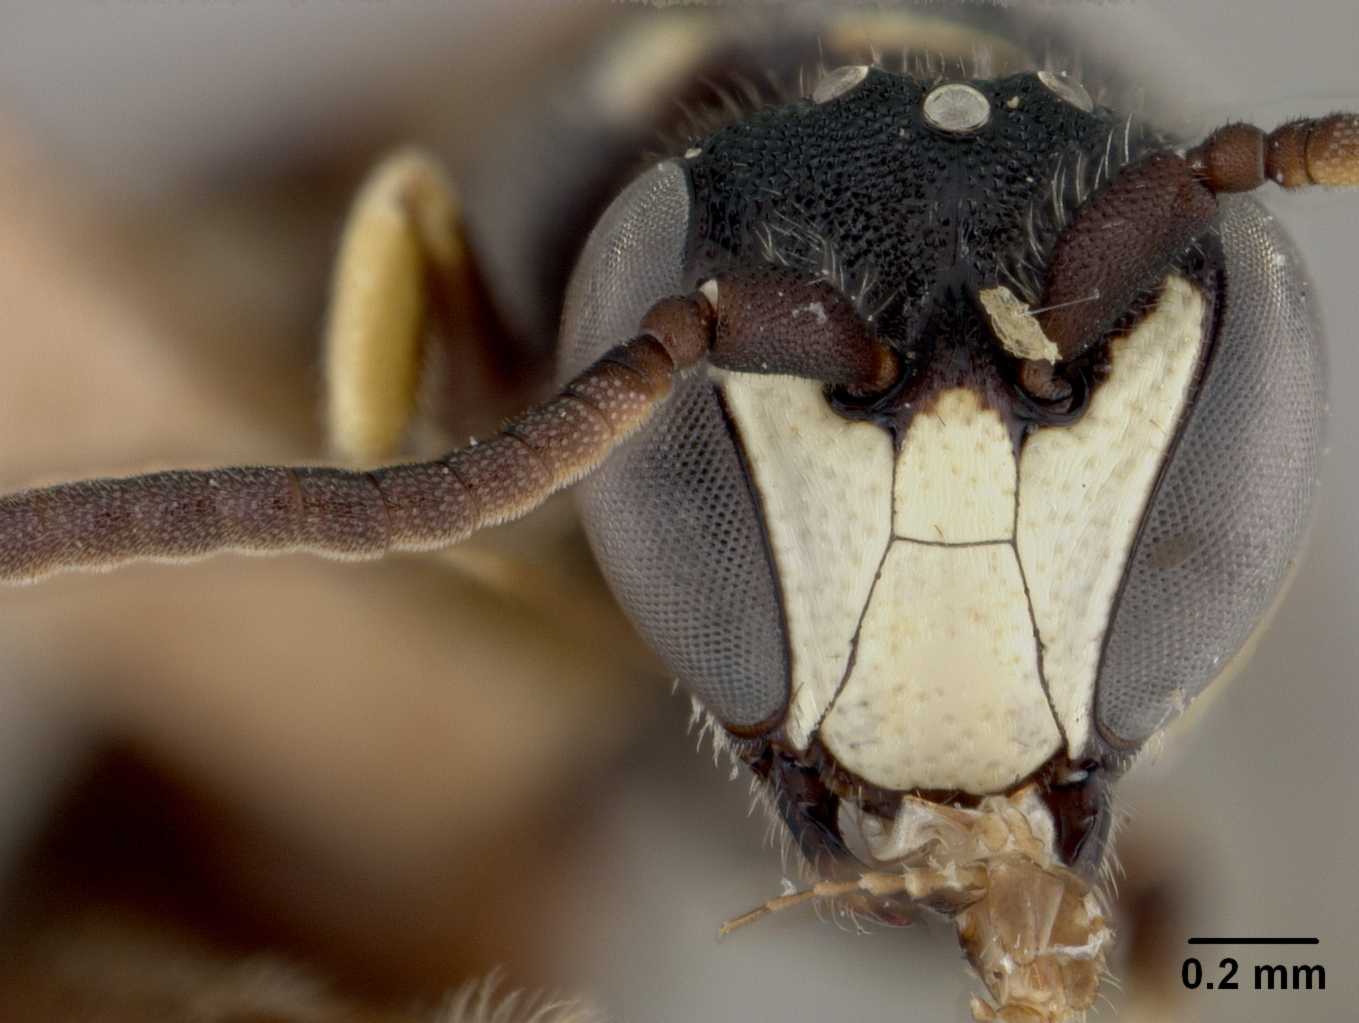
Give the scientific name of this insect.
Prosopis divergens
